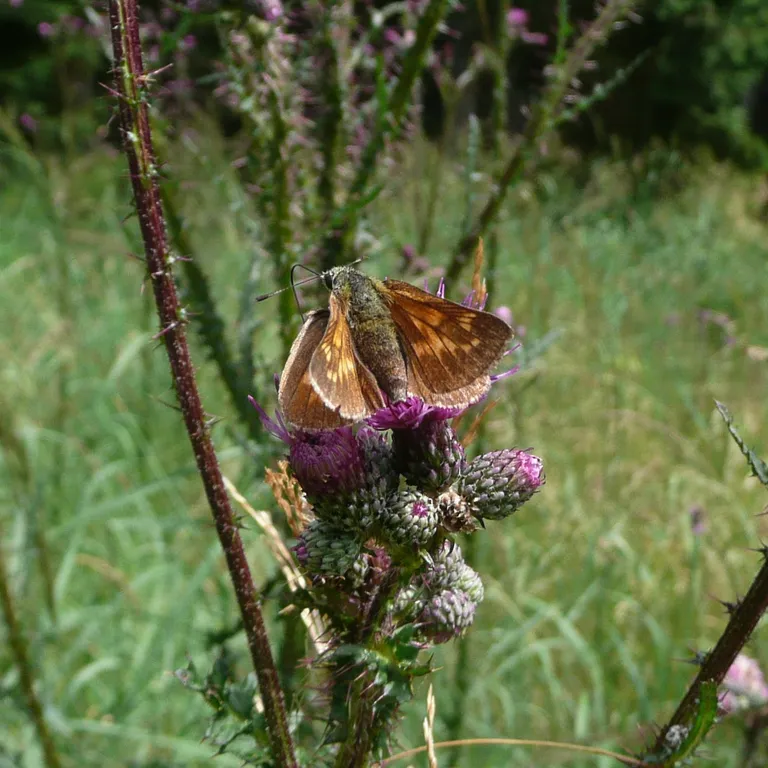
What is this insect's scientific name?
Ochlodes sylvanus (also Ochlodes venata)
